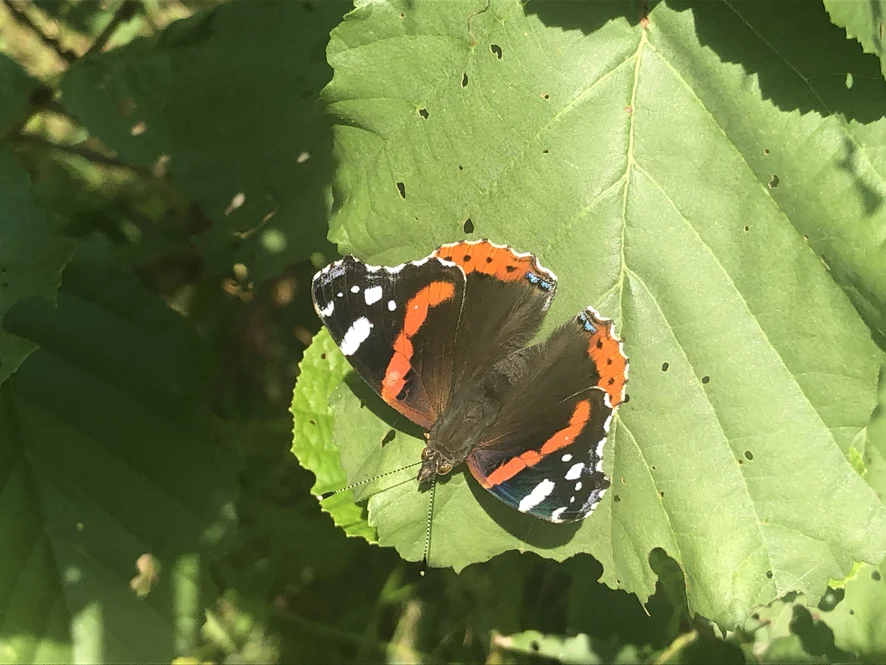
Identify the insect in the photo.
Vanessa atalanta
